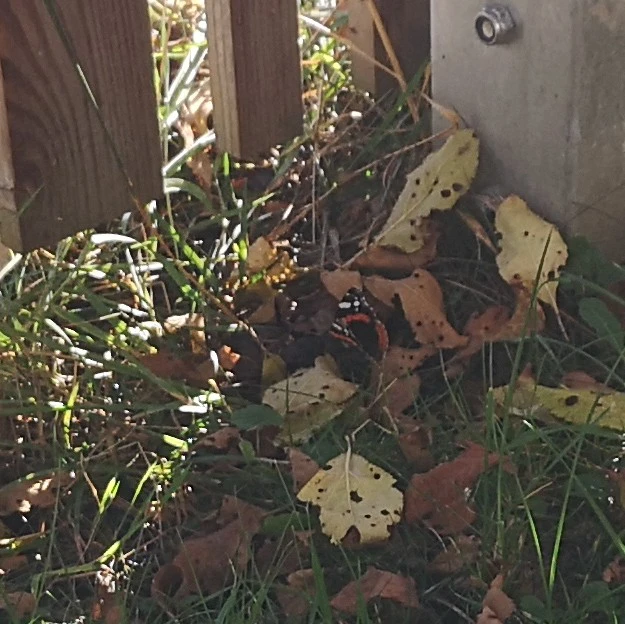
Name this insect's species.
Vanessa atalanta
